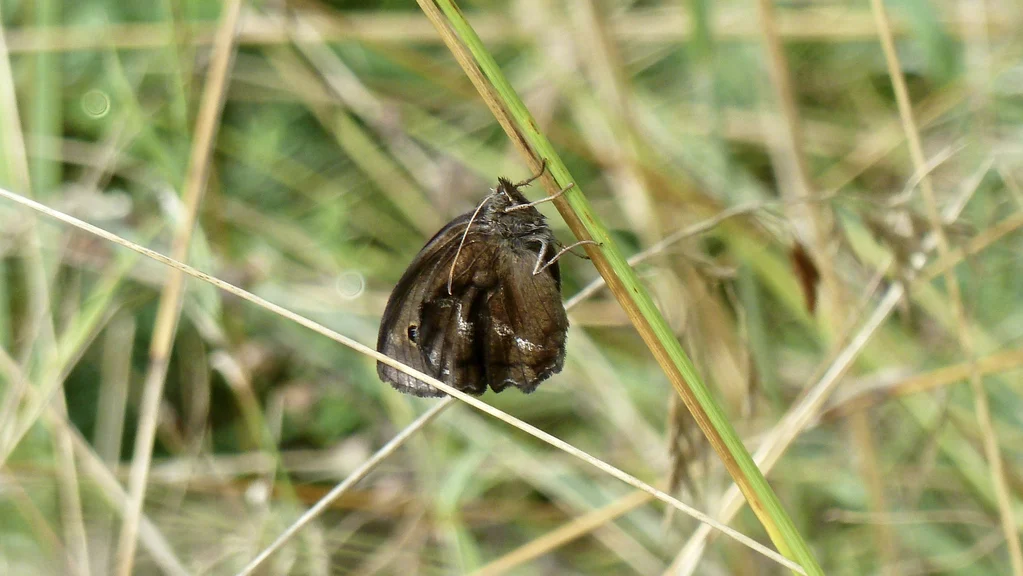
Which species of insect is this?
Minois dryas
